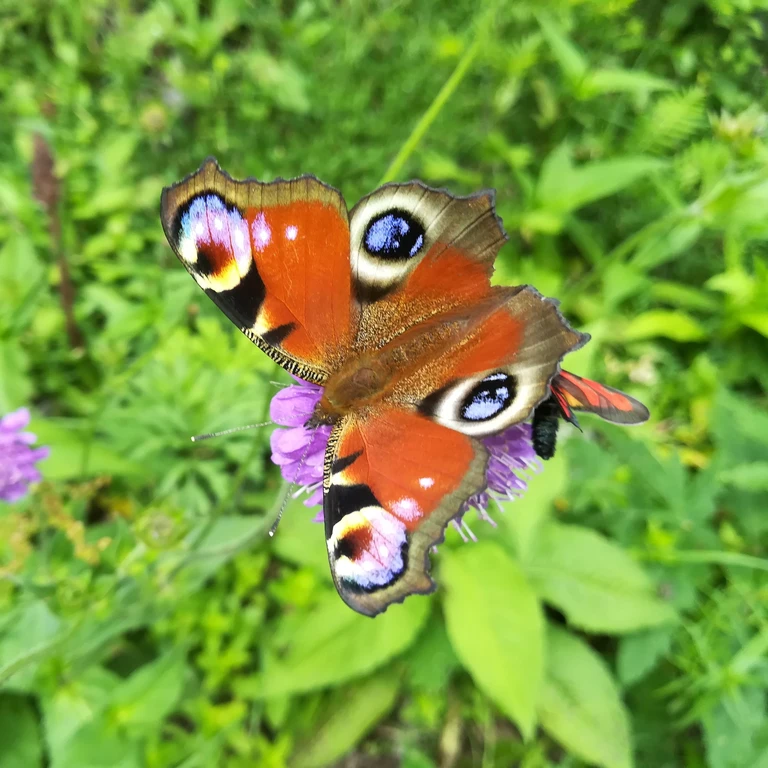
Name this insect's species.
Aglais io
